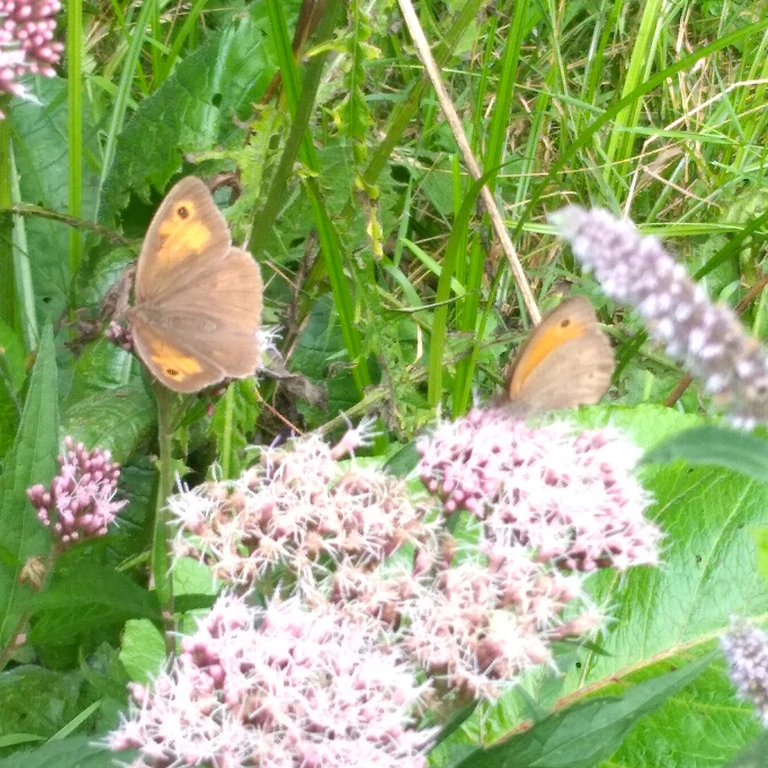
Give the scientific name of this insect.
Maniola jurtina
